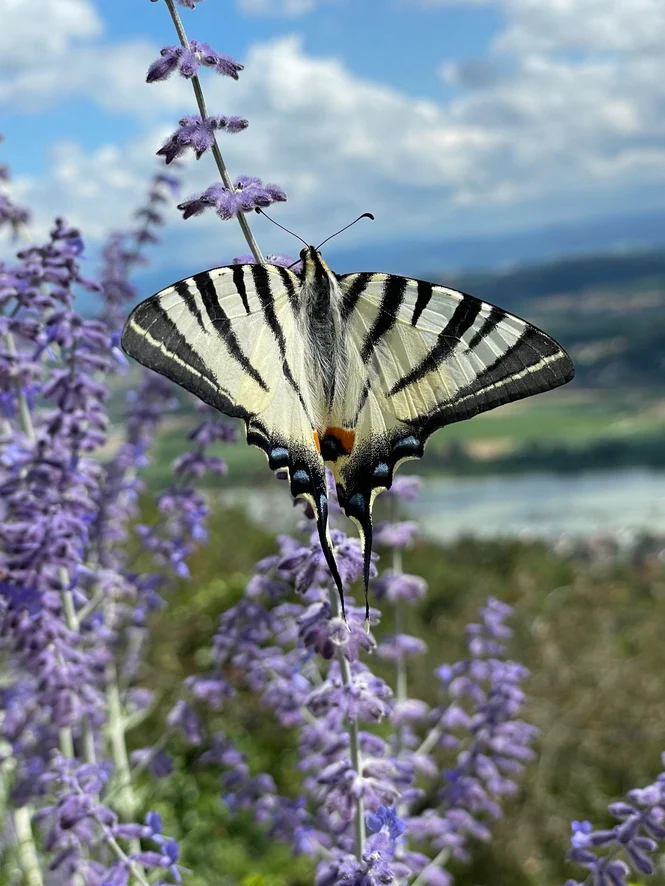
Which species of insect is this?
Iphiclides podalirius
